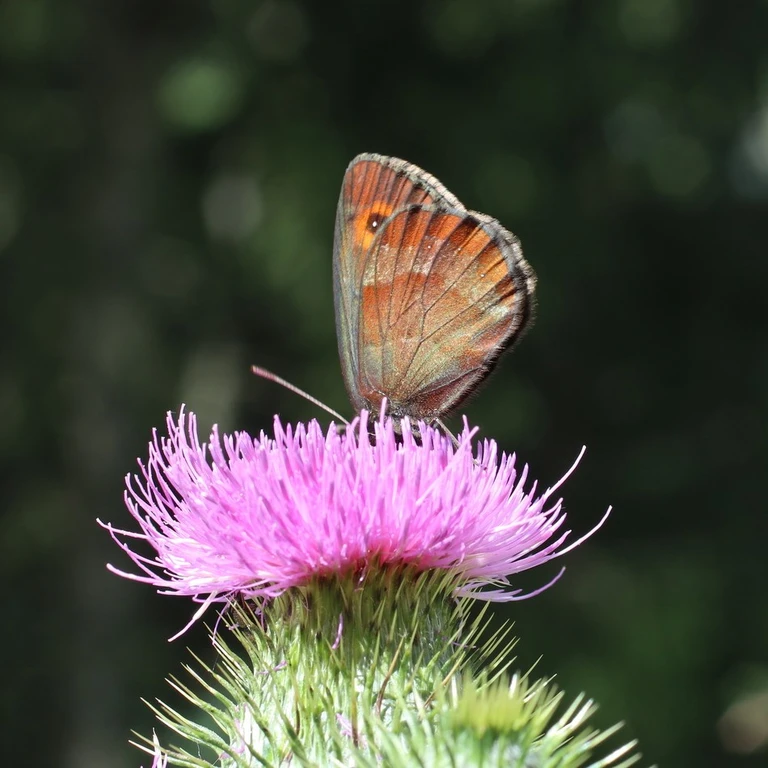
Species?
Erebia aethiops
